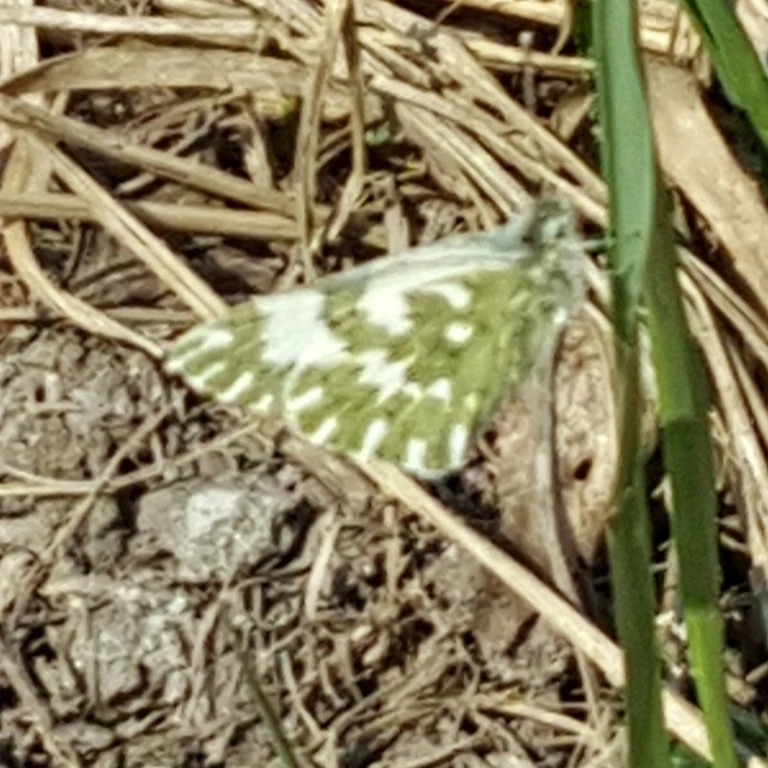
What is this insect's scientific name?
Pontia edusa
